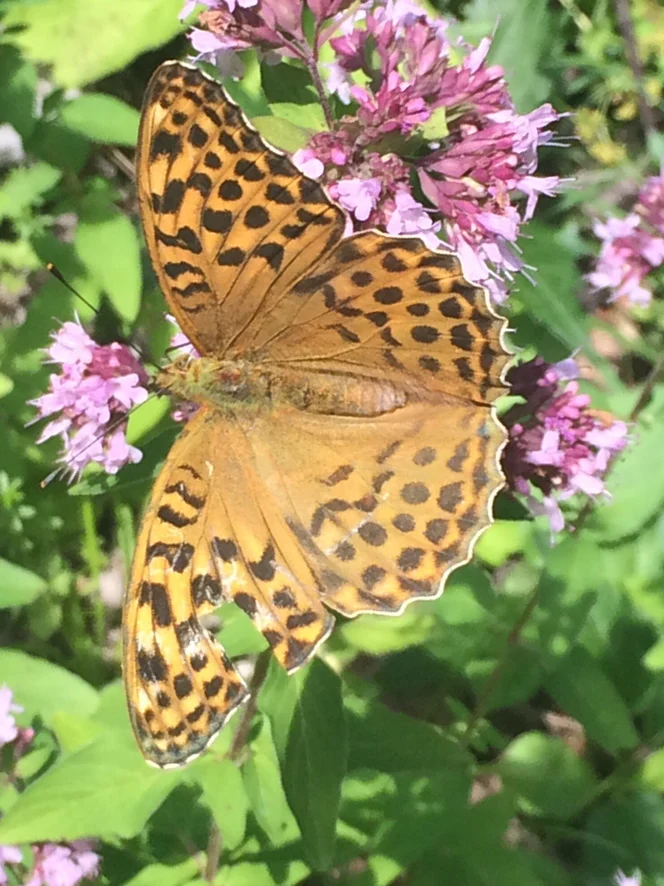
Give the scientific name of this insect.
Argynnis paphia
